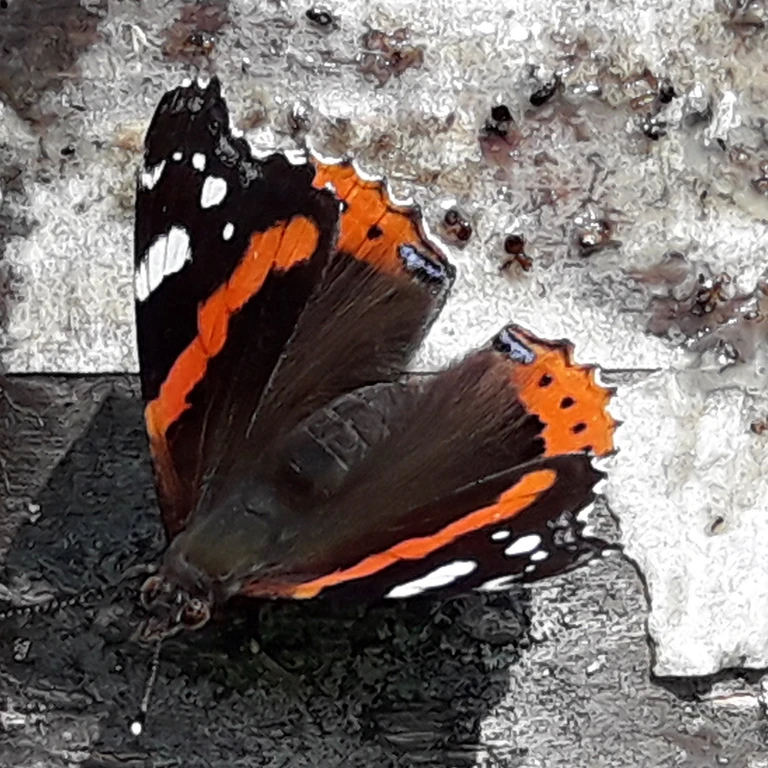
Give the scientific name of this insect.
Vanessa atalanta
